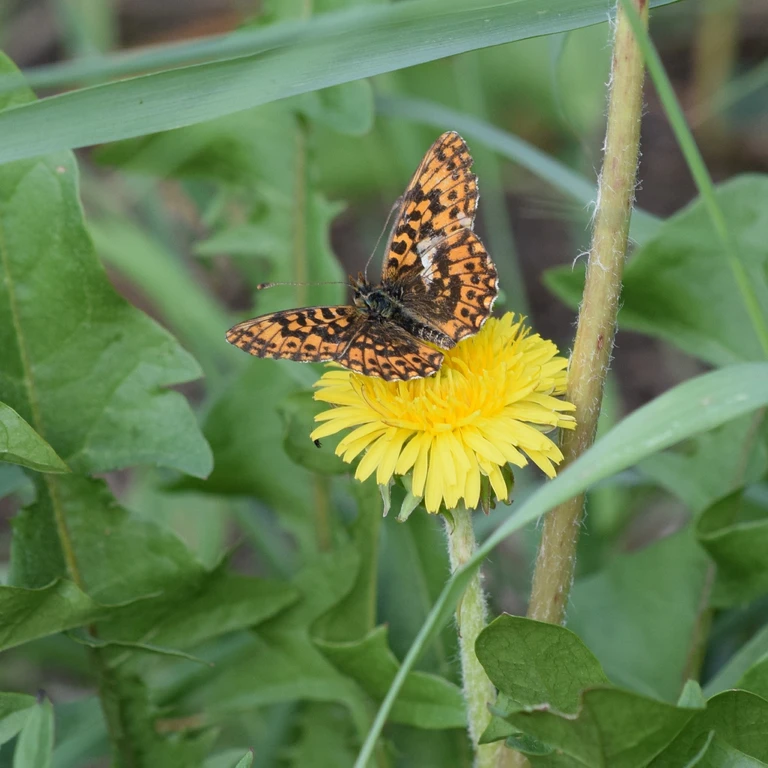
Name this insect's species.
Boloria dia
